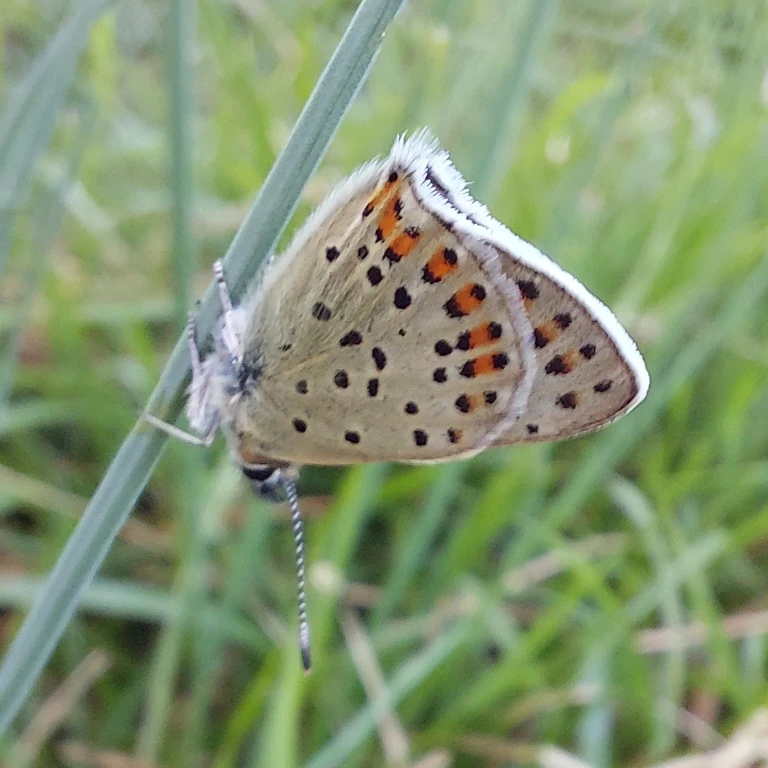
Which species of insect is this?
Lycaena tityrus (also Loweia tityrus)
